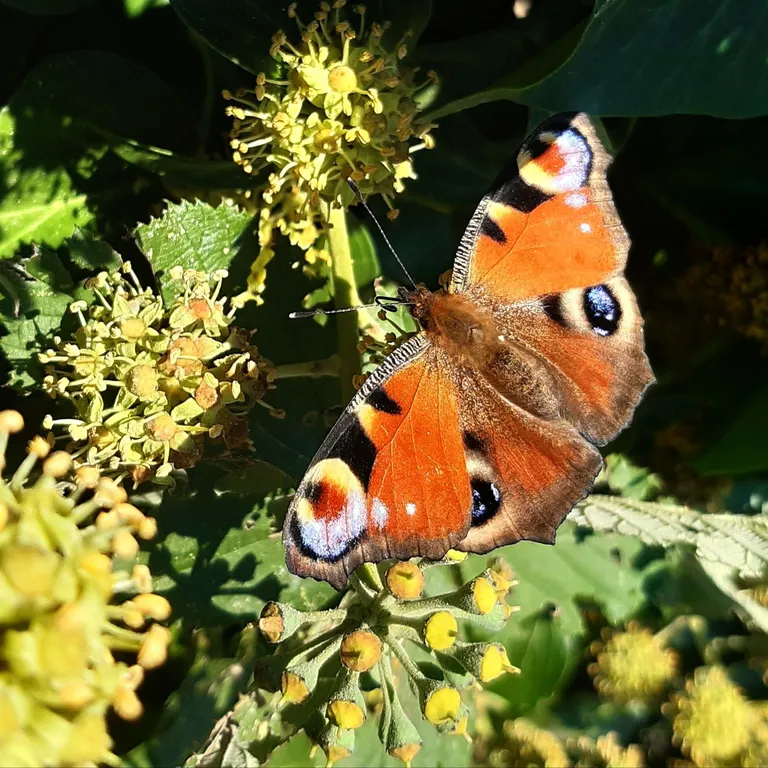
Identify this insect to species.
Aglais io
